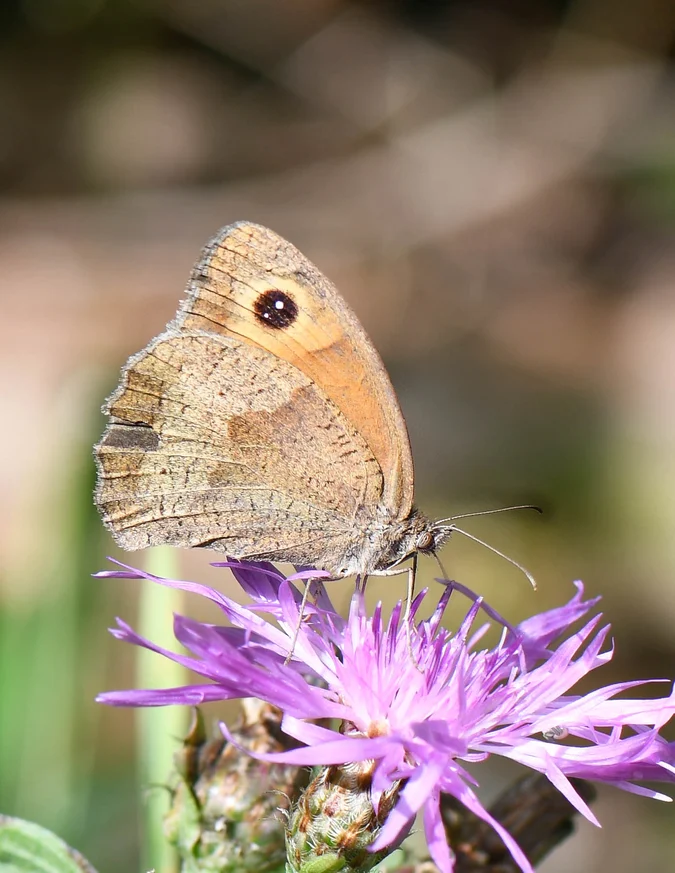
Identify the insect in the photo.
Maniola jurtina
